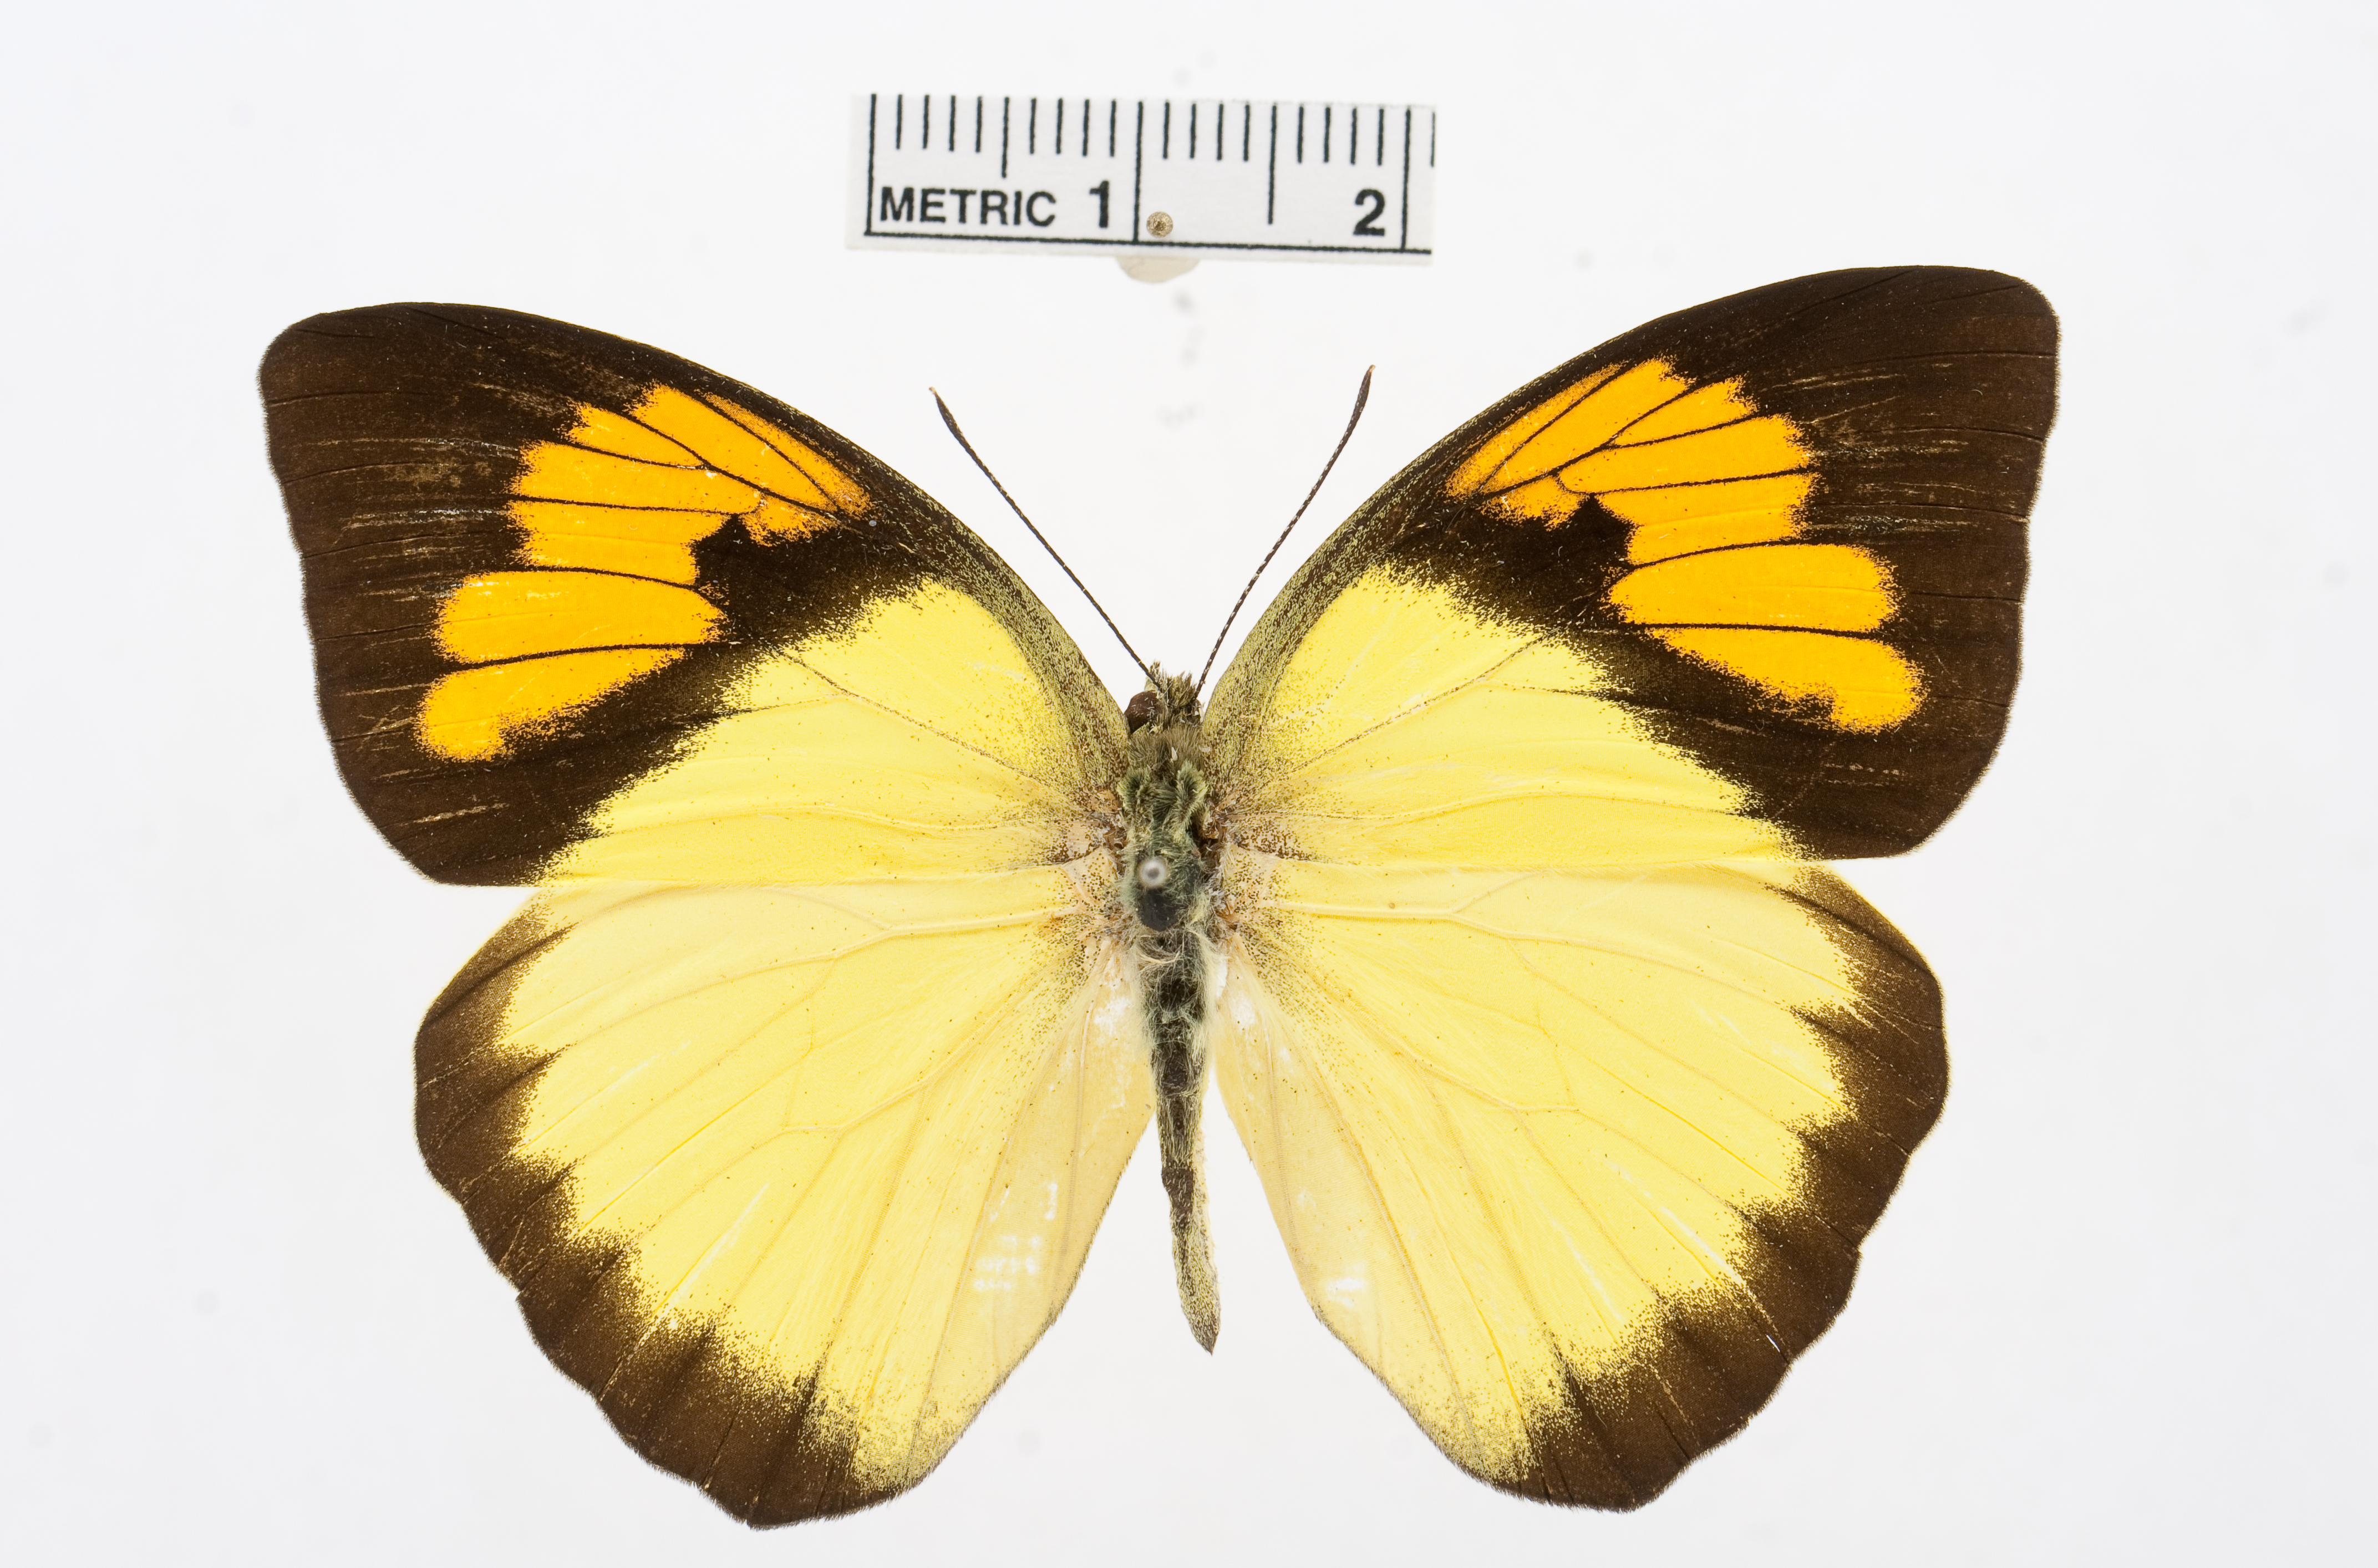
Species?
Ixias undatus
